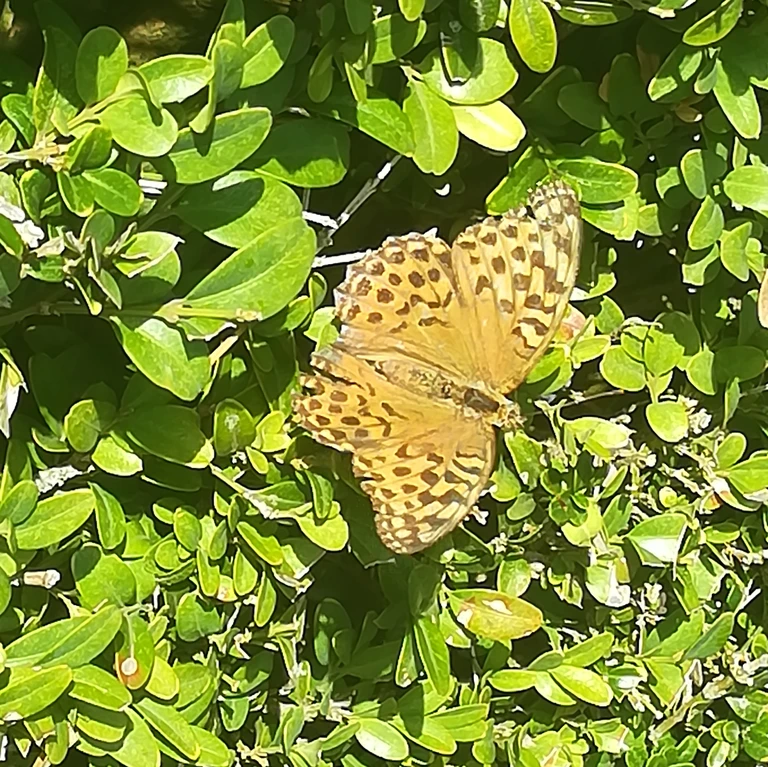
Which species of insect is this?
Argynnis paphia
